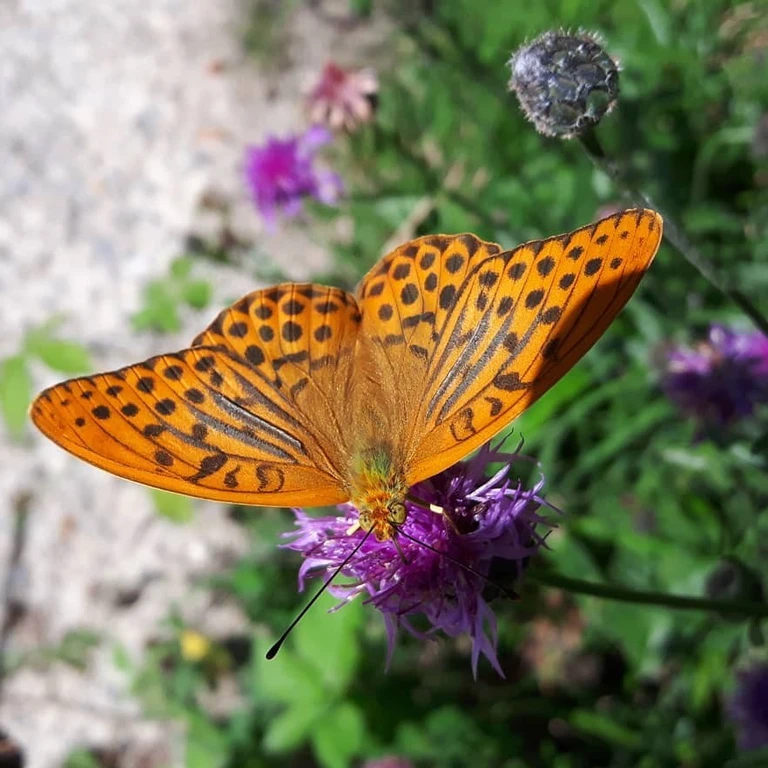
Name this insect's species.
Argynnis paphia
